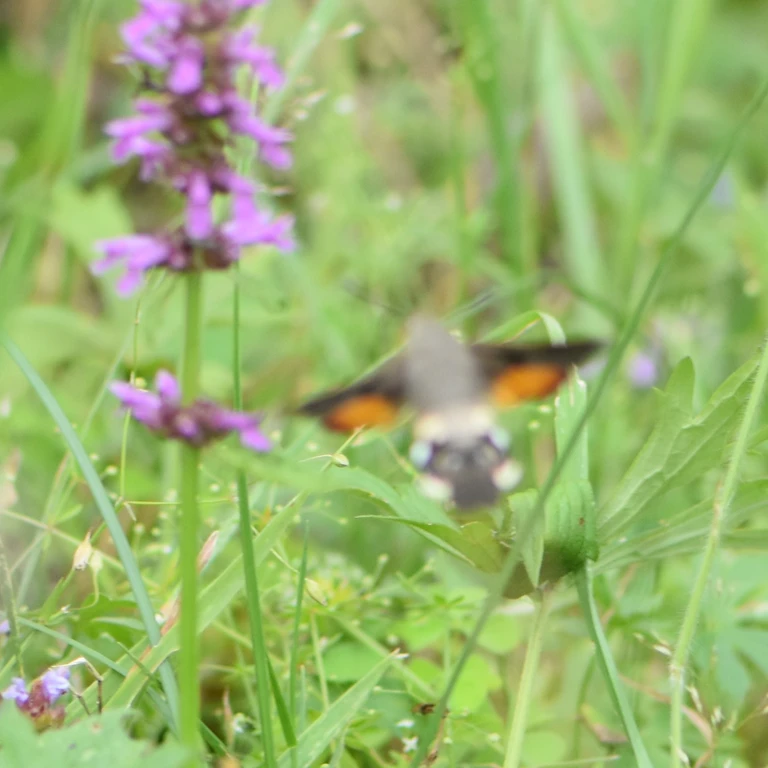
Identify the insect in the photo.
Macroglossum stellatarum
